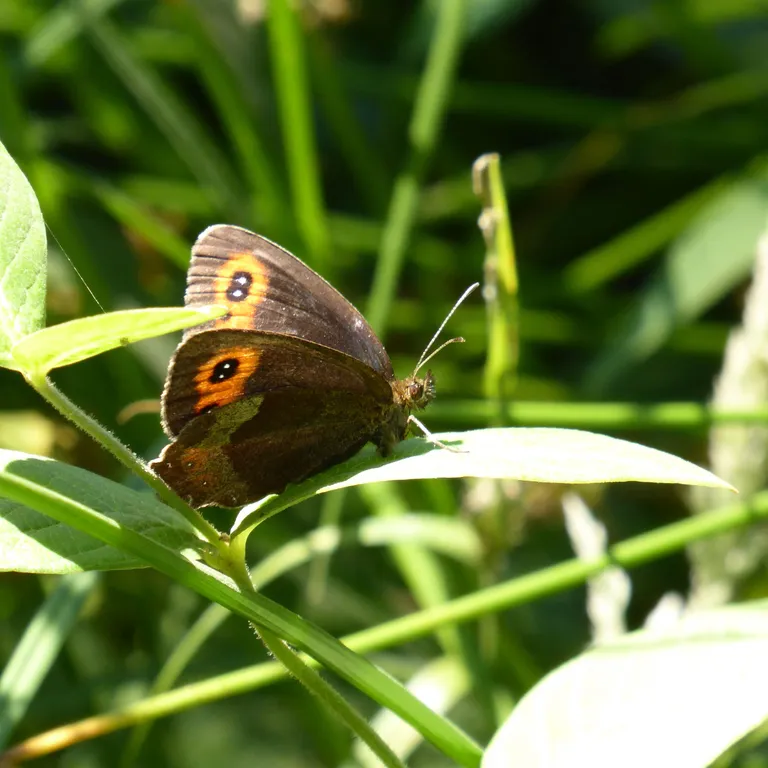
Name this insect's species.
Erebia aethiops
